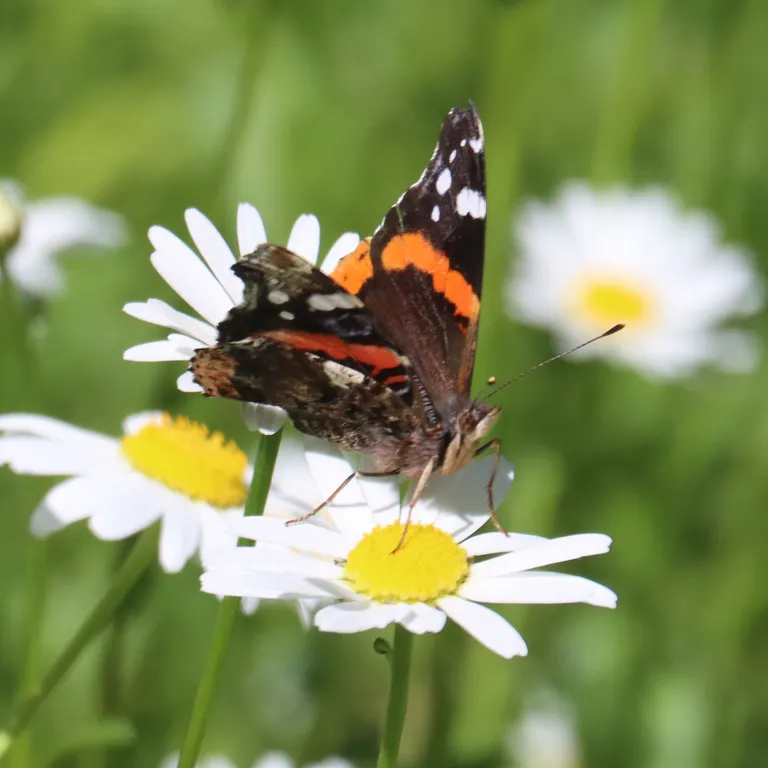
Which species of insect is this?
Vanessa atalanta
